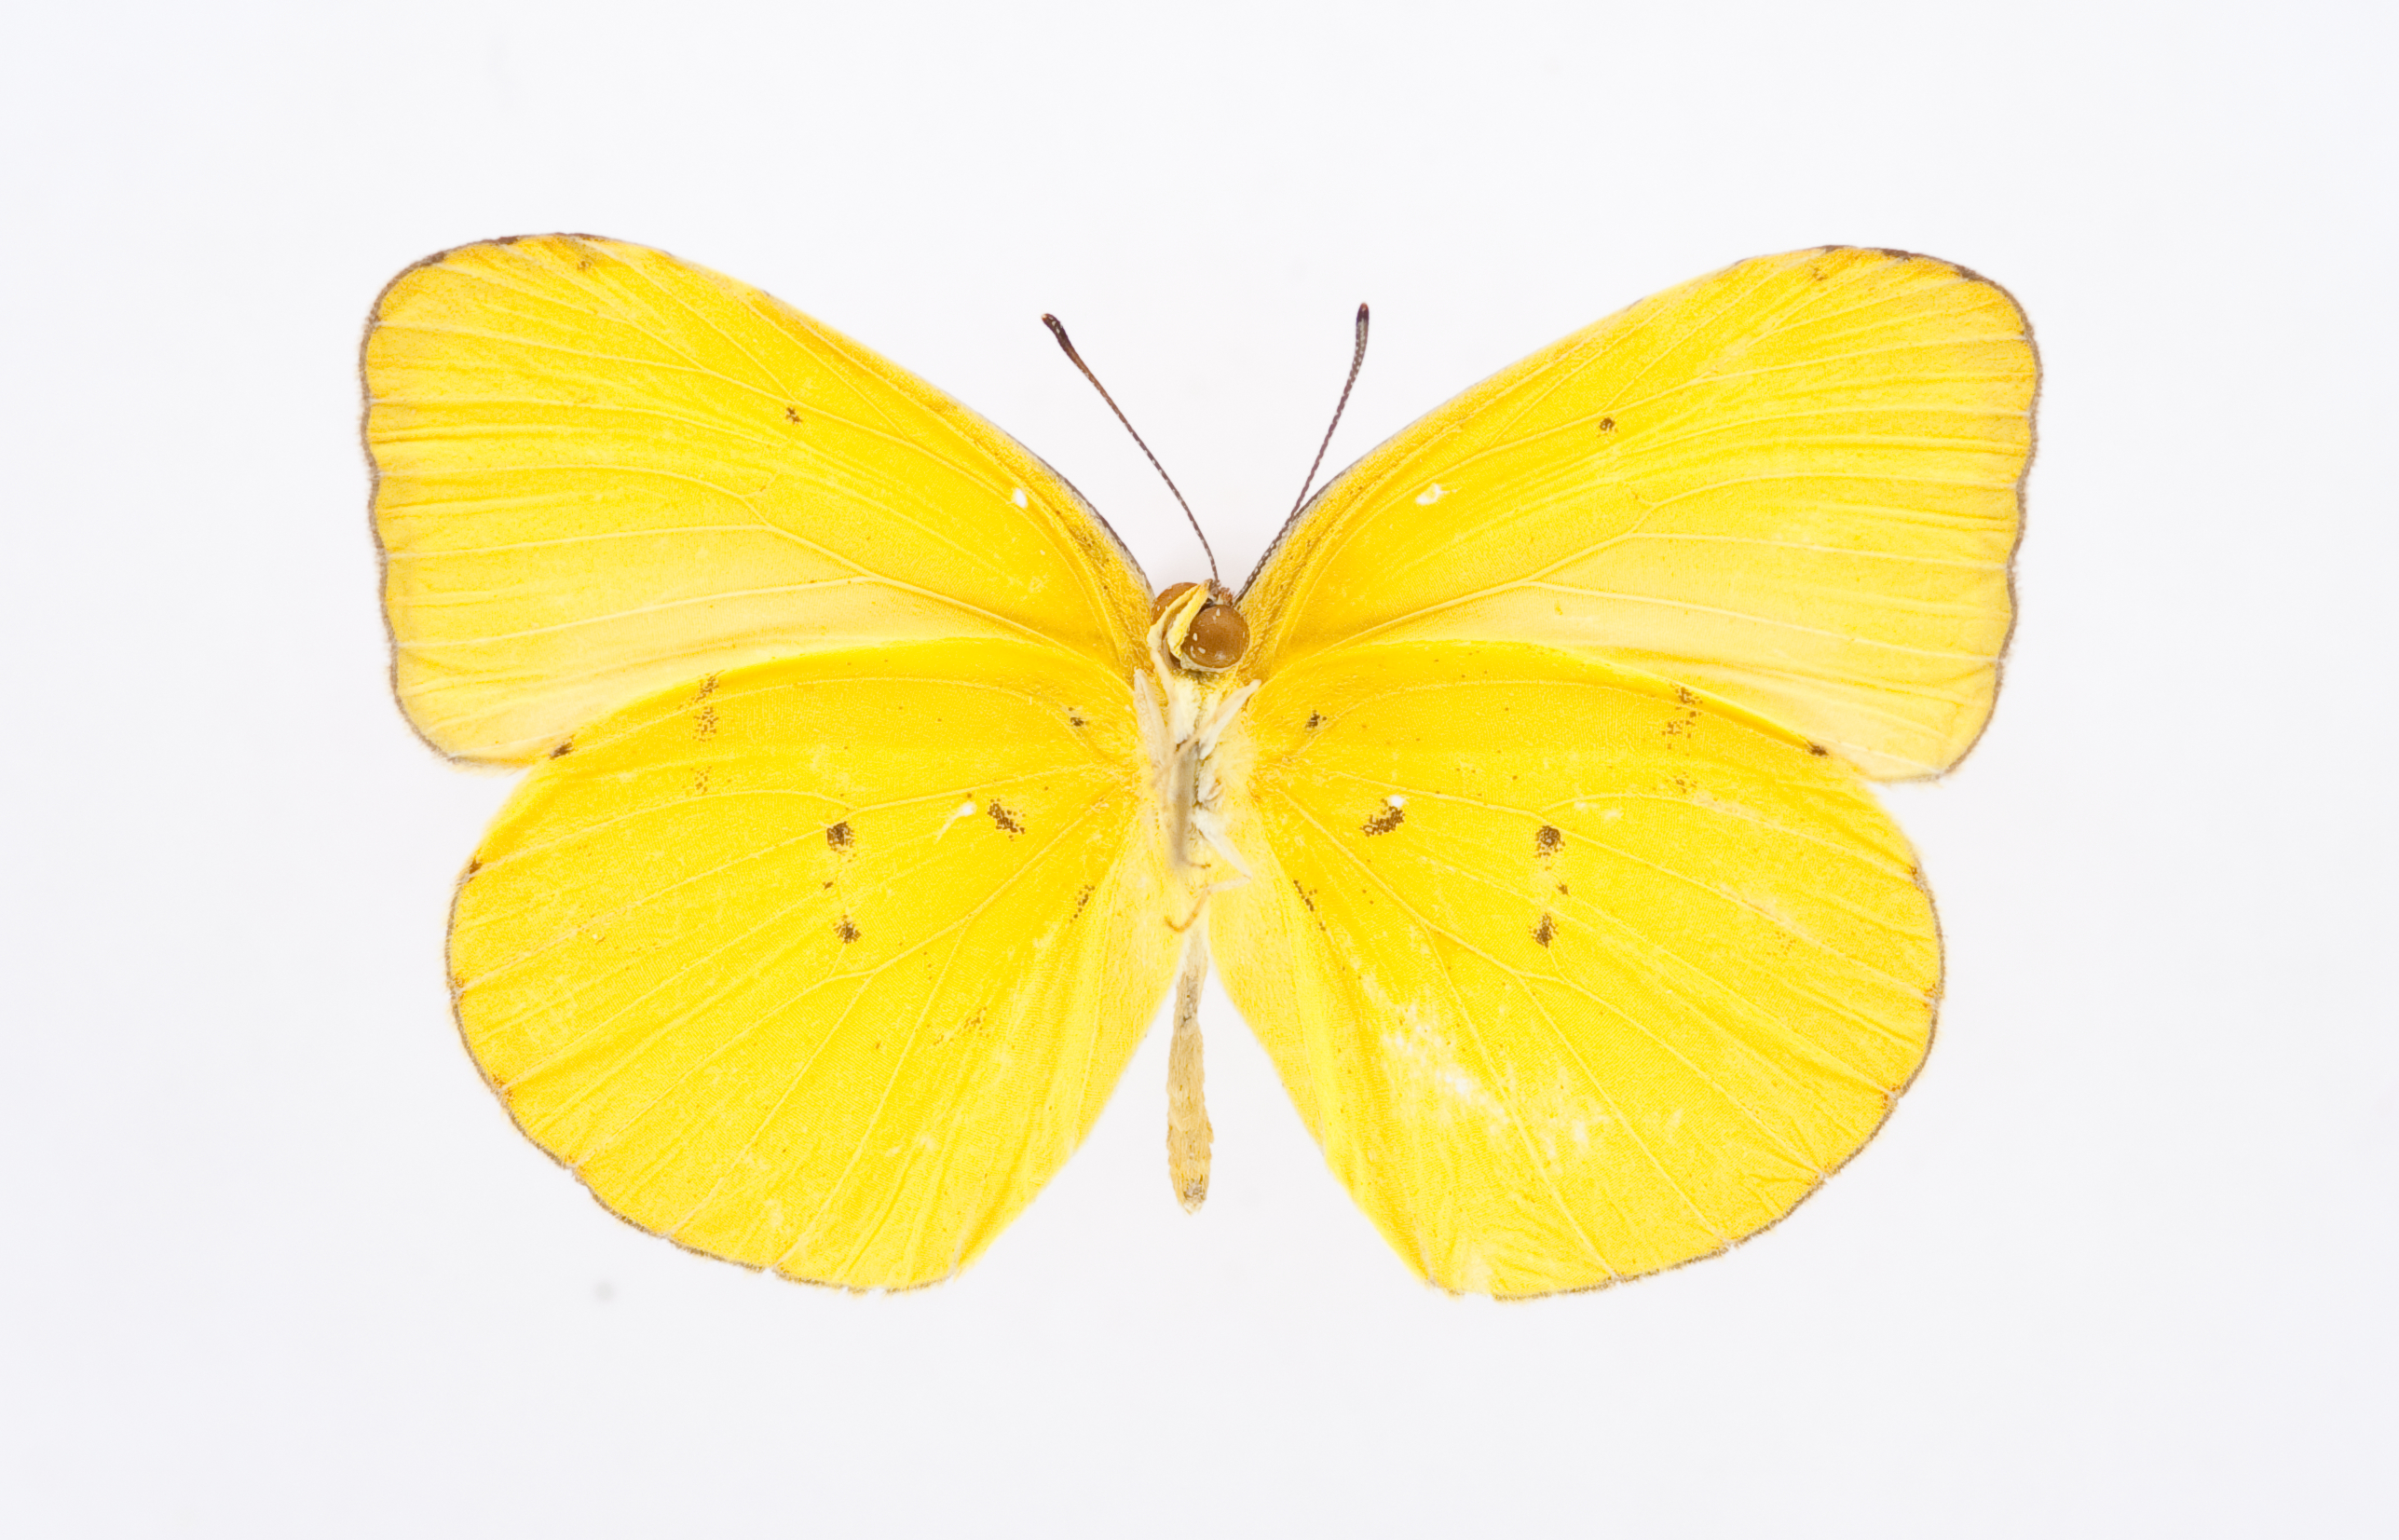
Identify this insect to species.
Pyrisitia dina
